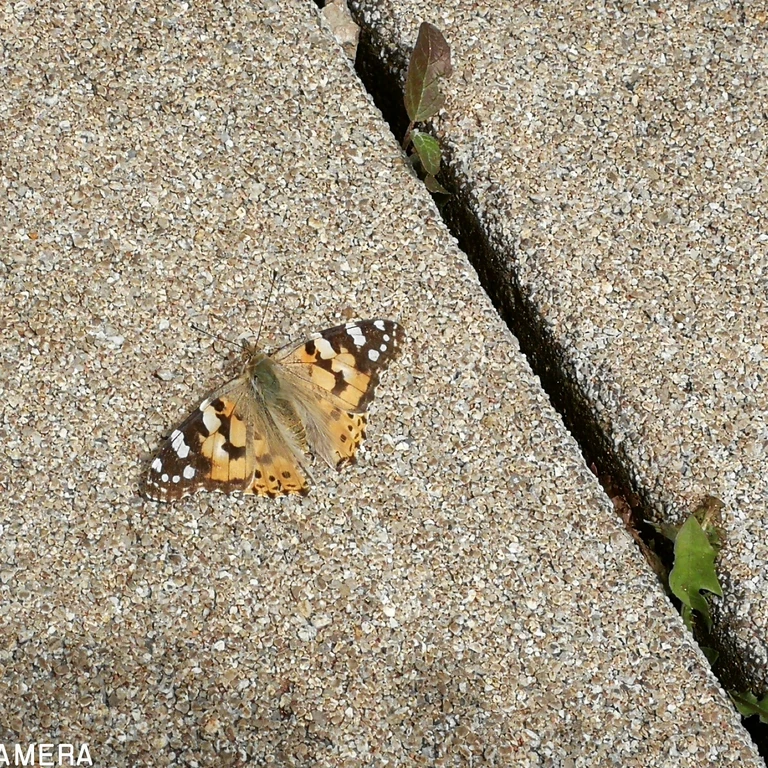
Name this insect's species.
Vanessa cardui
